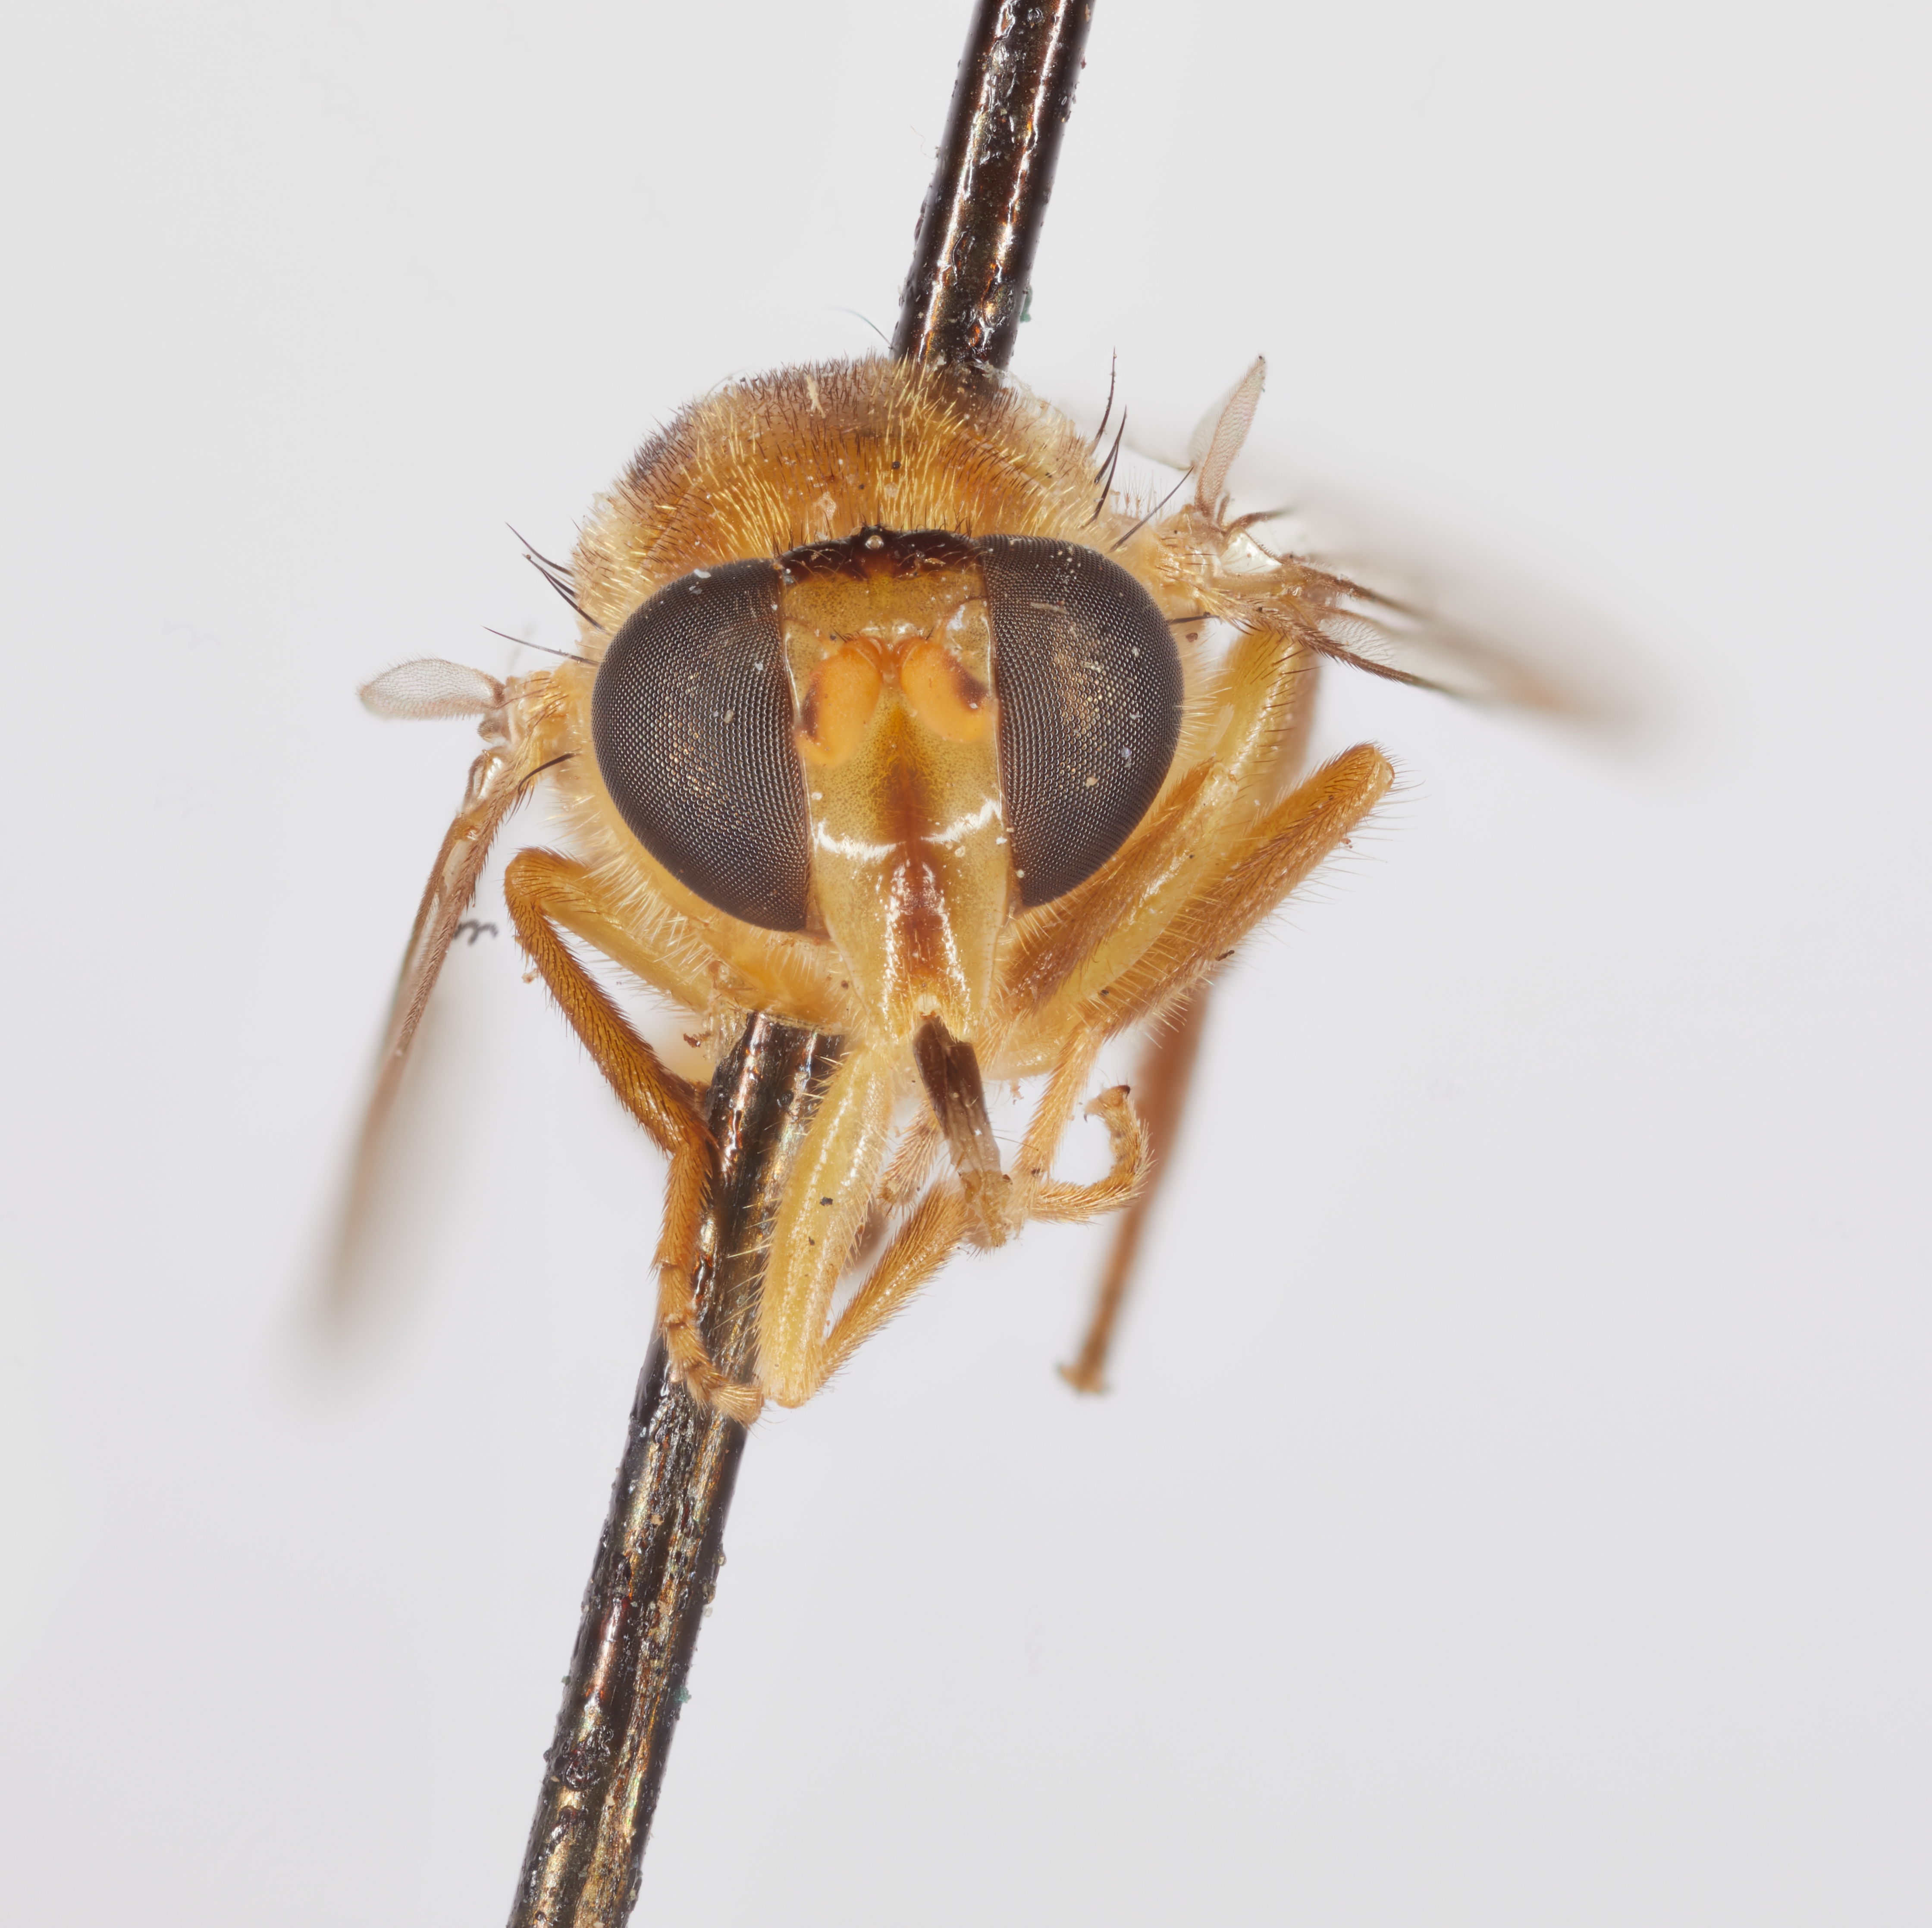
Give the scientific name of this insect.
Graptomyza antipoda
